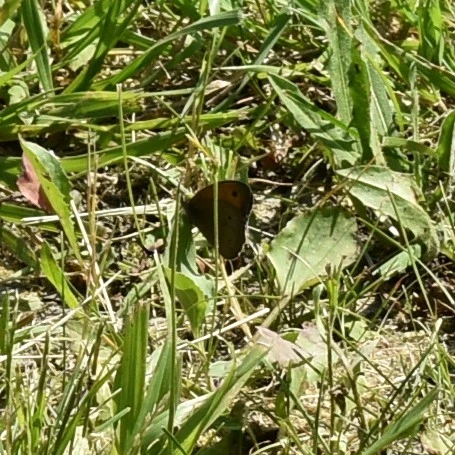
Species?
Maniola jurtina
